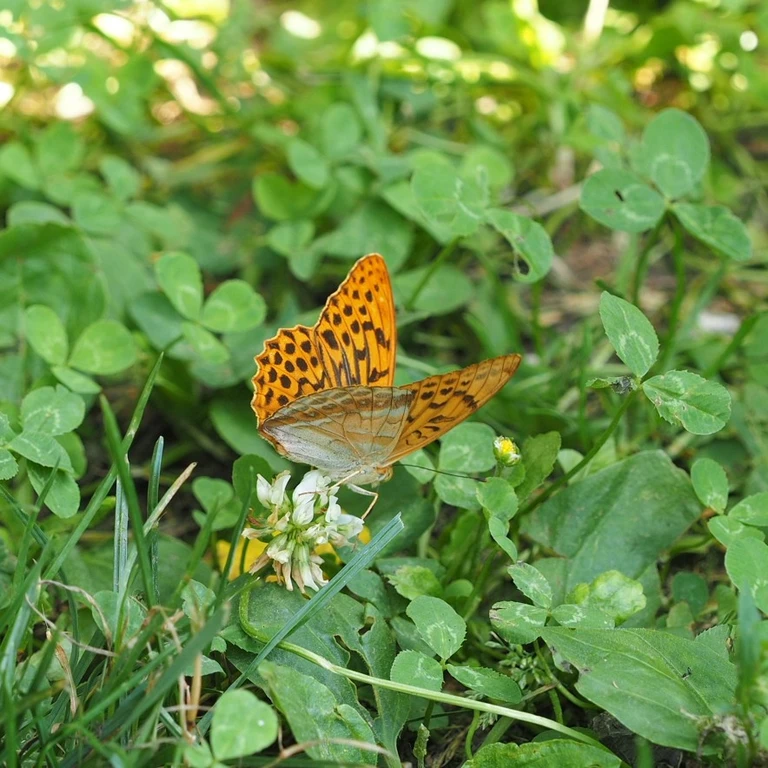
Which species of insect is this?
Argynnis paphia
